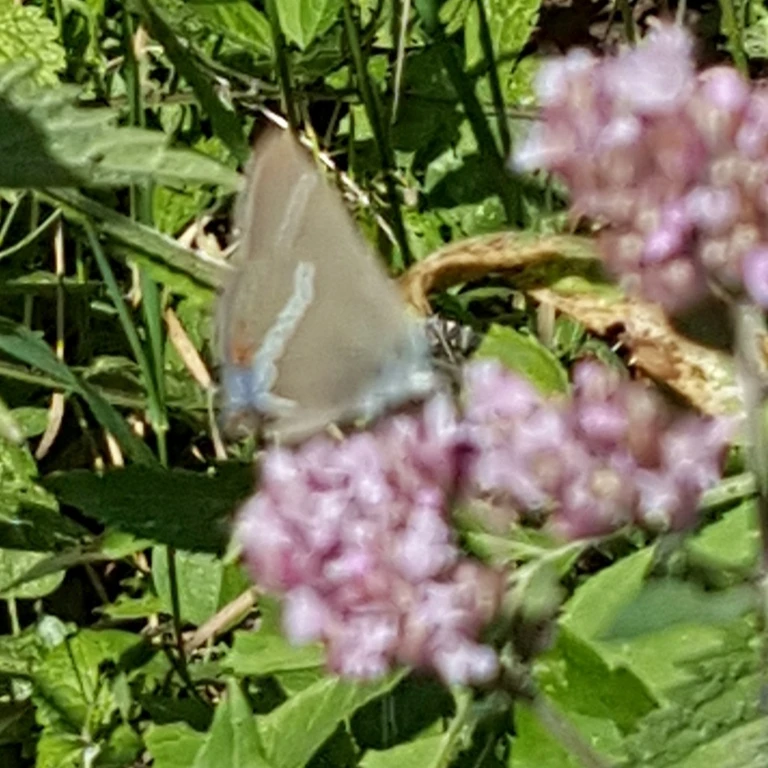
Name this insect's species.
Satyrium spini (also Tuttiola spini)
